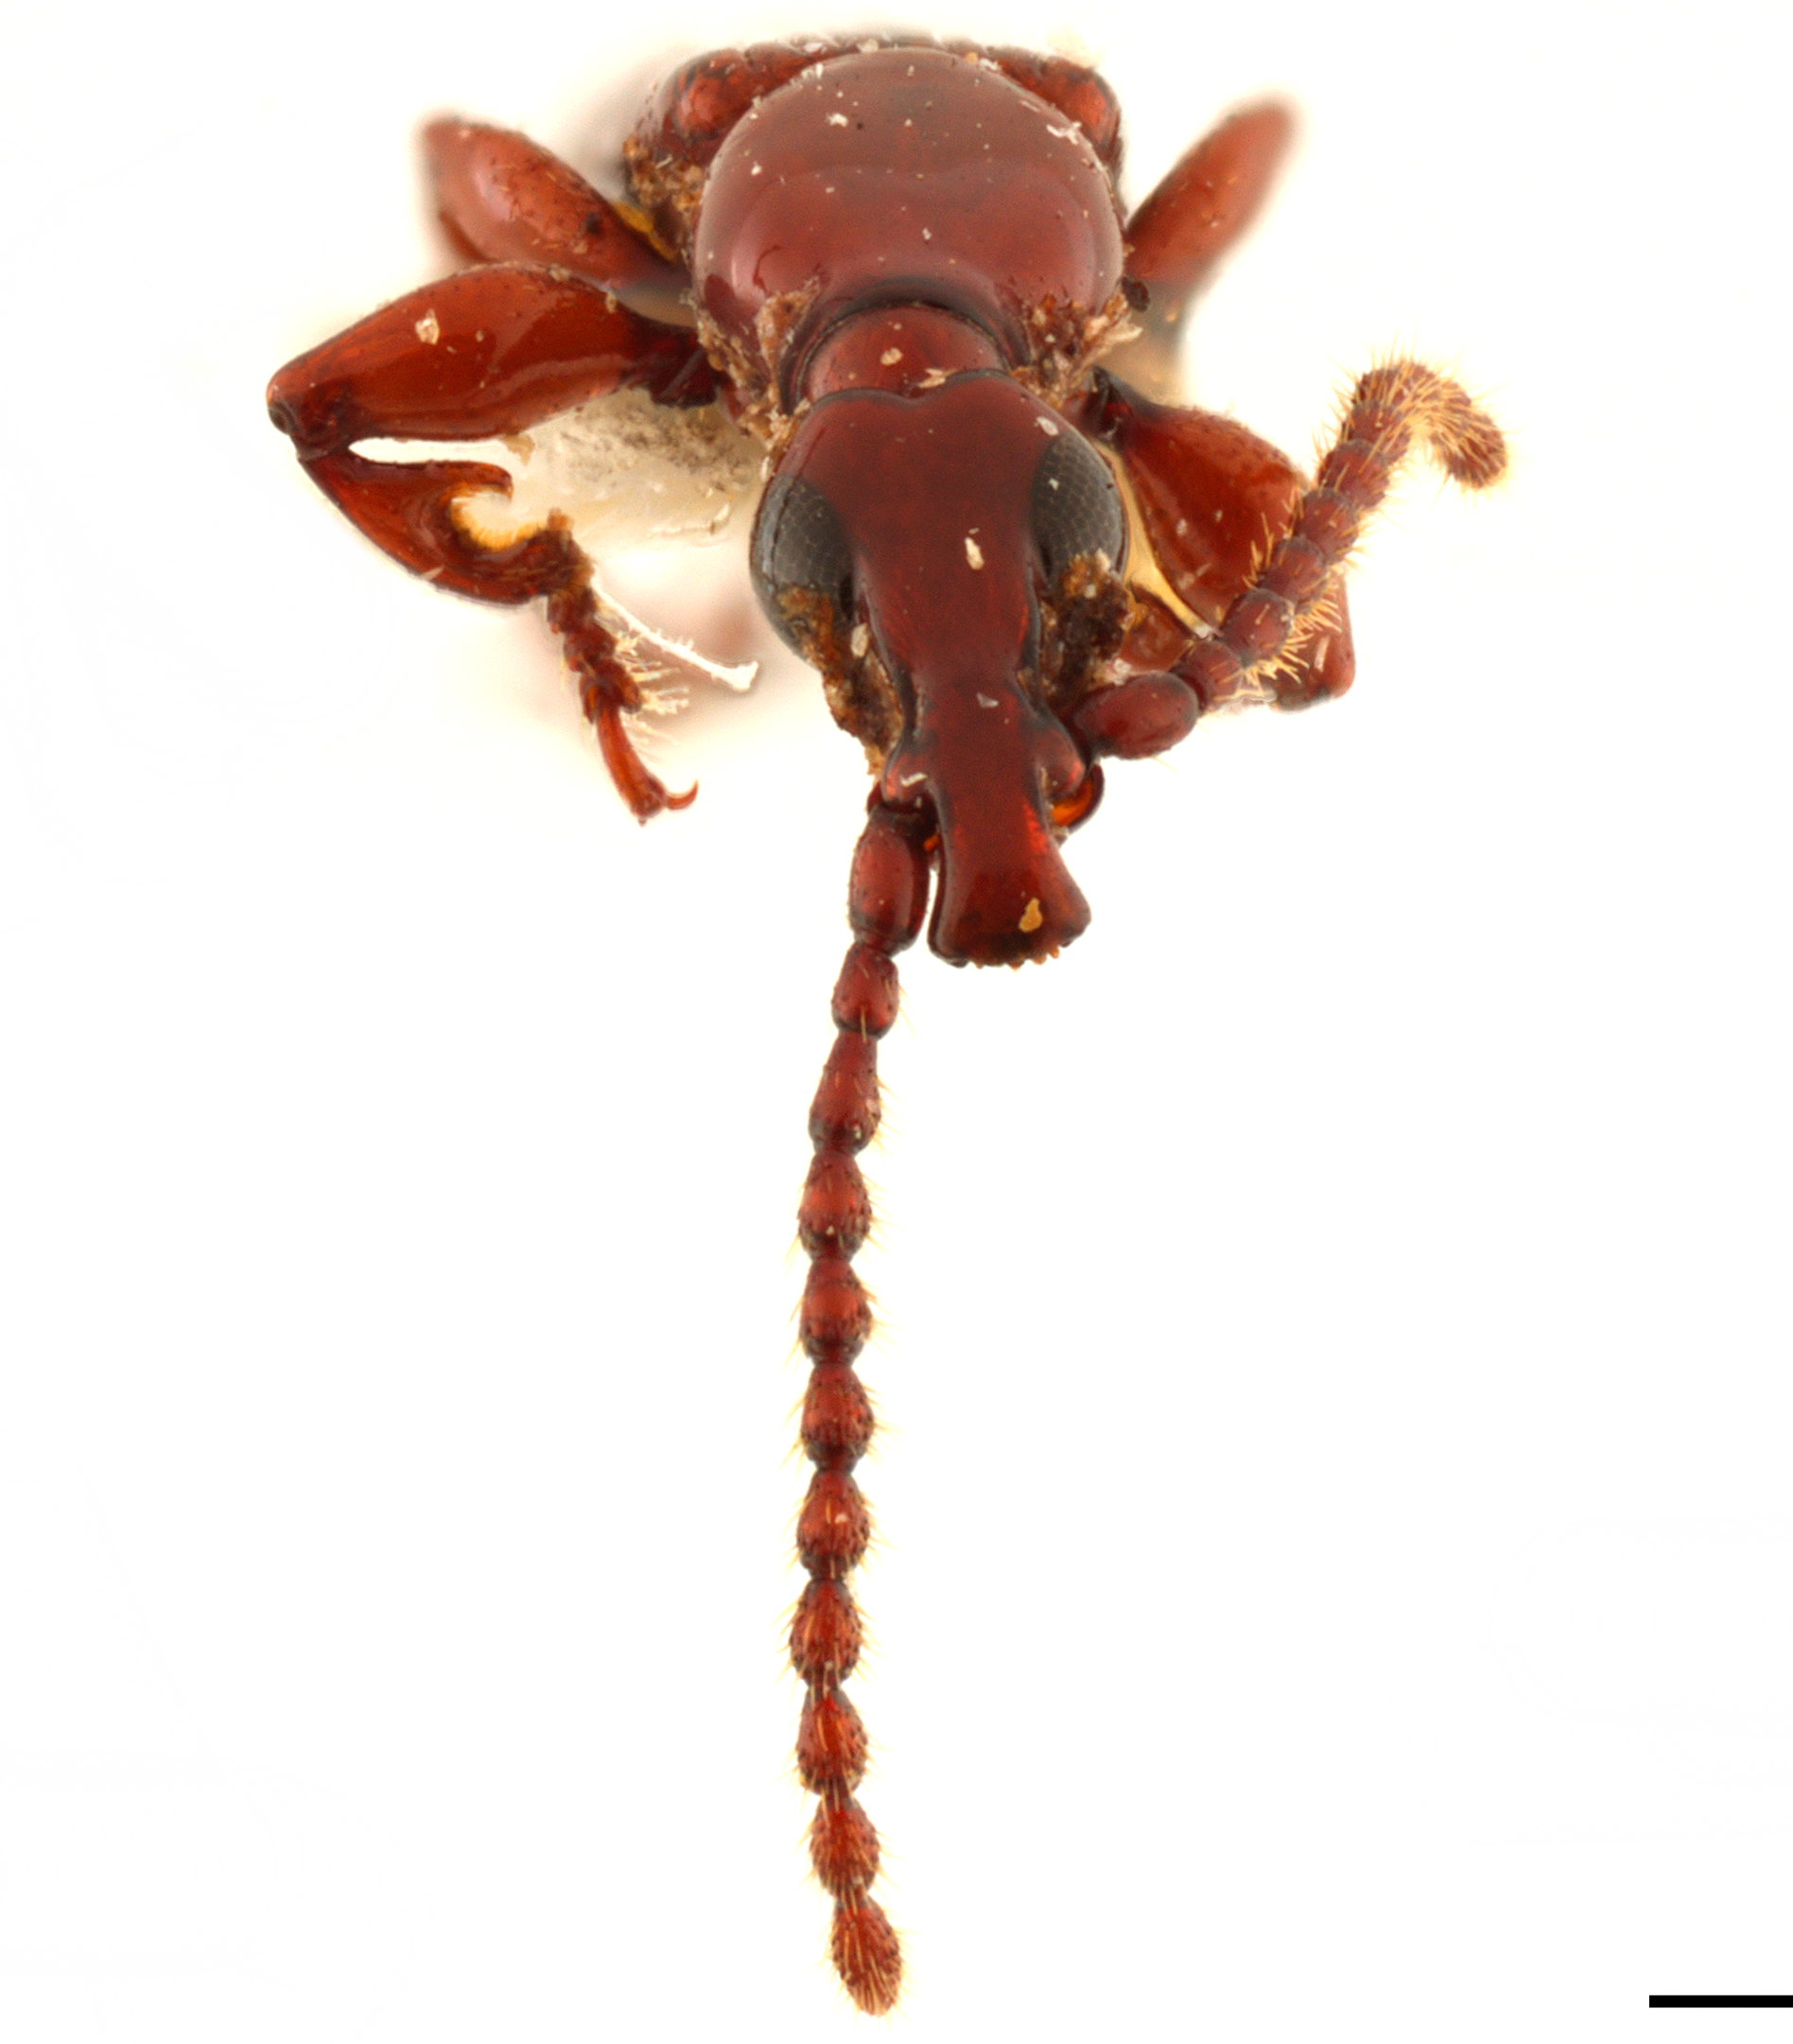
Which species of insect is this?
Cerobates sexsulcatus
